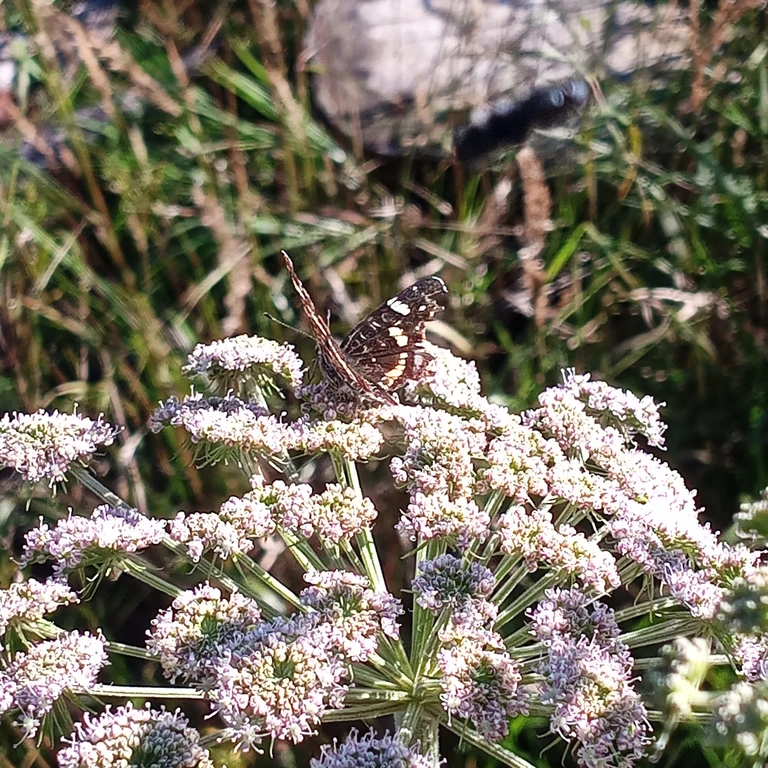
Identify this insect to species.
Araschnia levana
